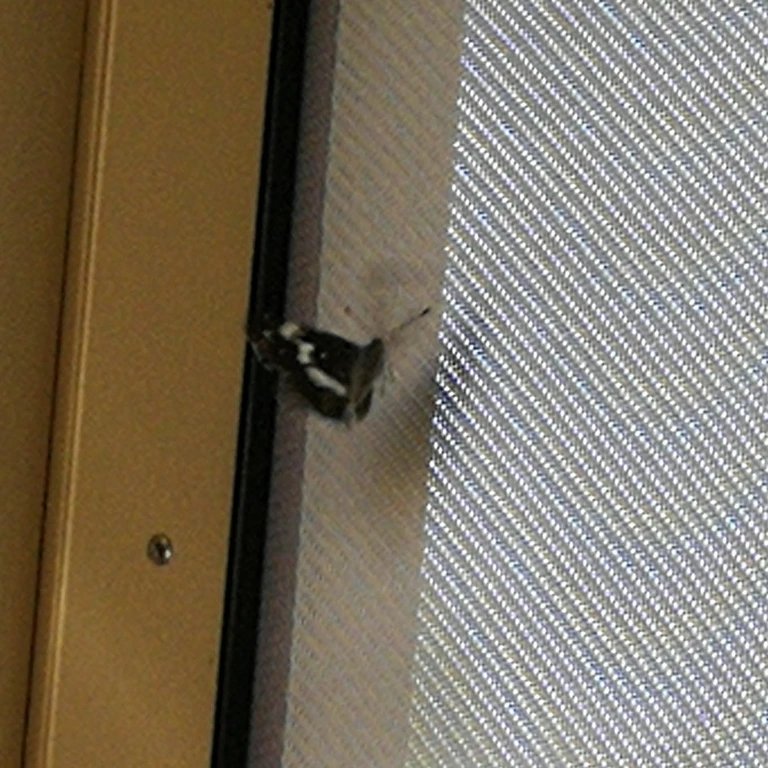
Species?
Araschnia levana
